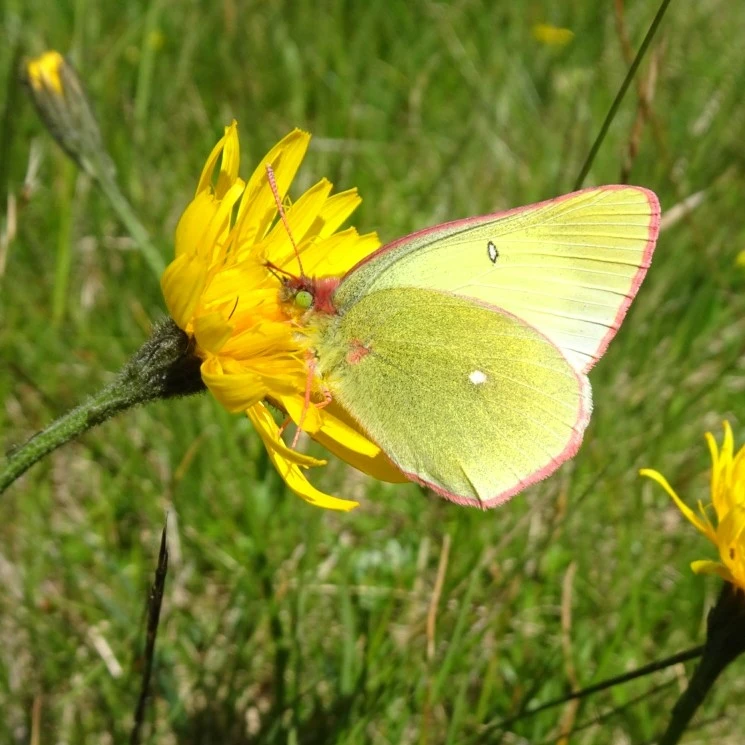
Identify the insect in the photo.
Colias palaeno
